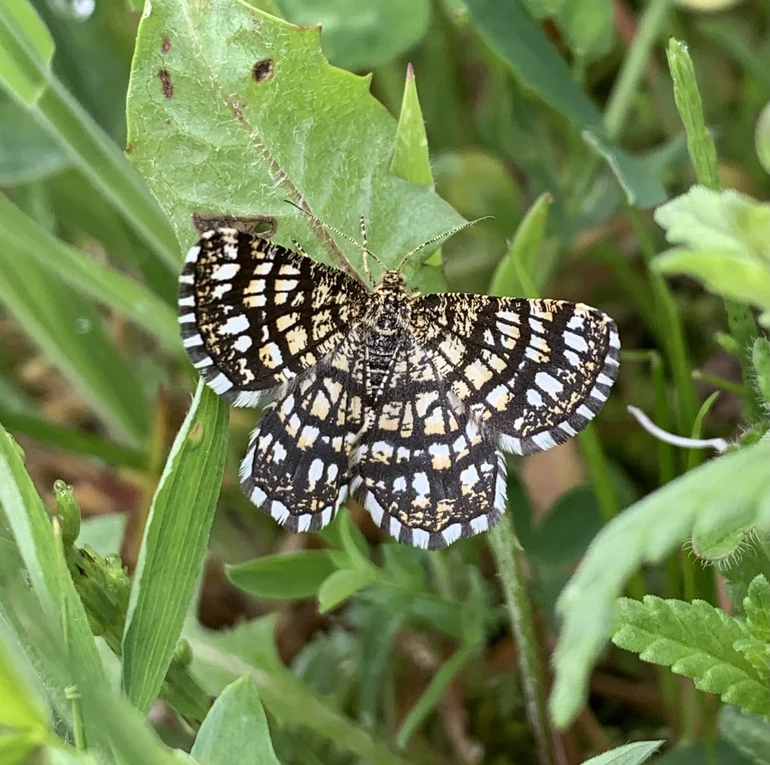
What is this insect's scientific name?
Chiasmia clathrata
